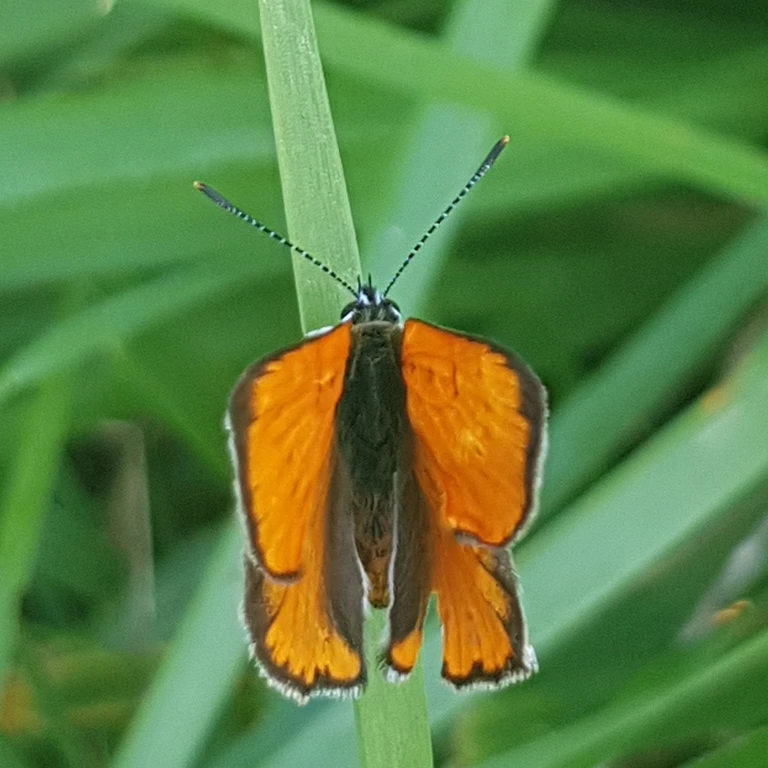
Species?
Lycaena dispar
